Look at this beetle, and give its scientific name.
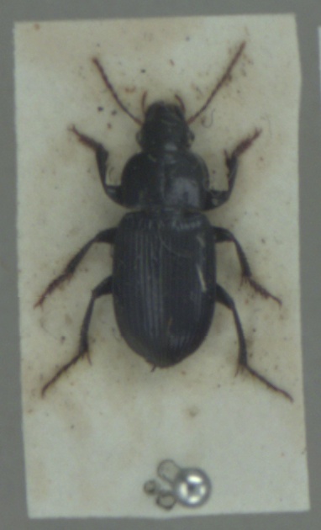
Harpalus rufipalpis
